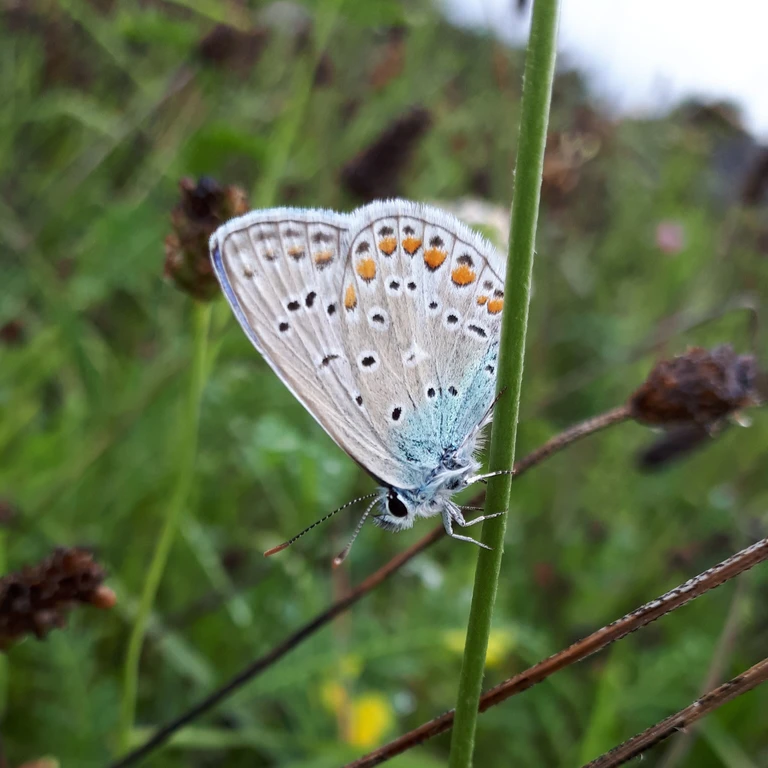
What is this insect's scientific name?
Polyommatus icarus
